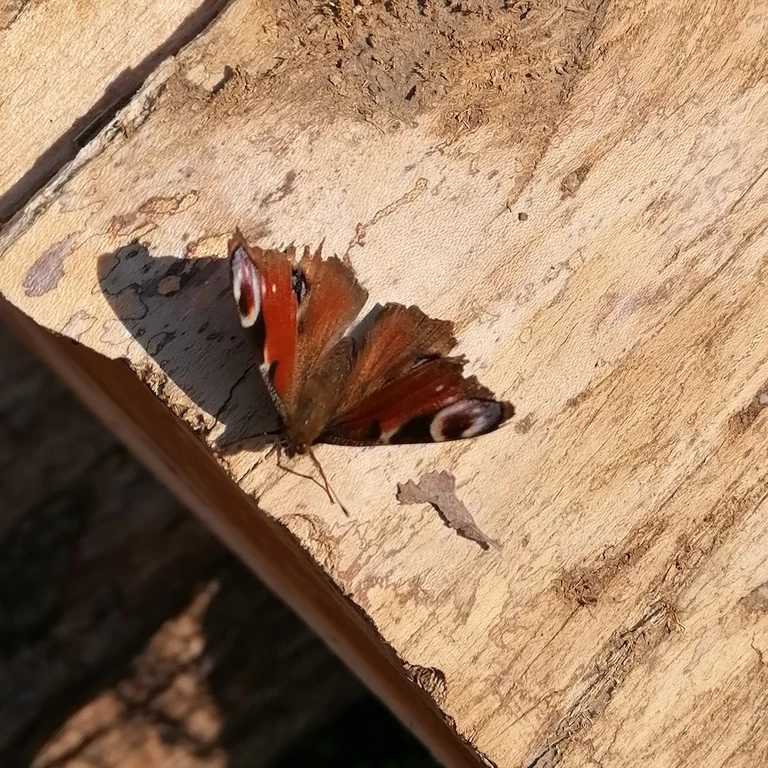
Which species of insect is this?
Aglais io
